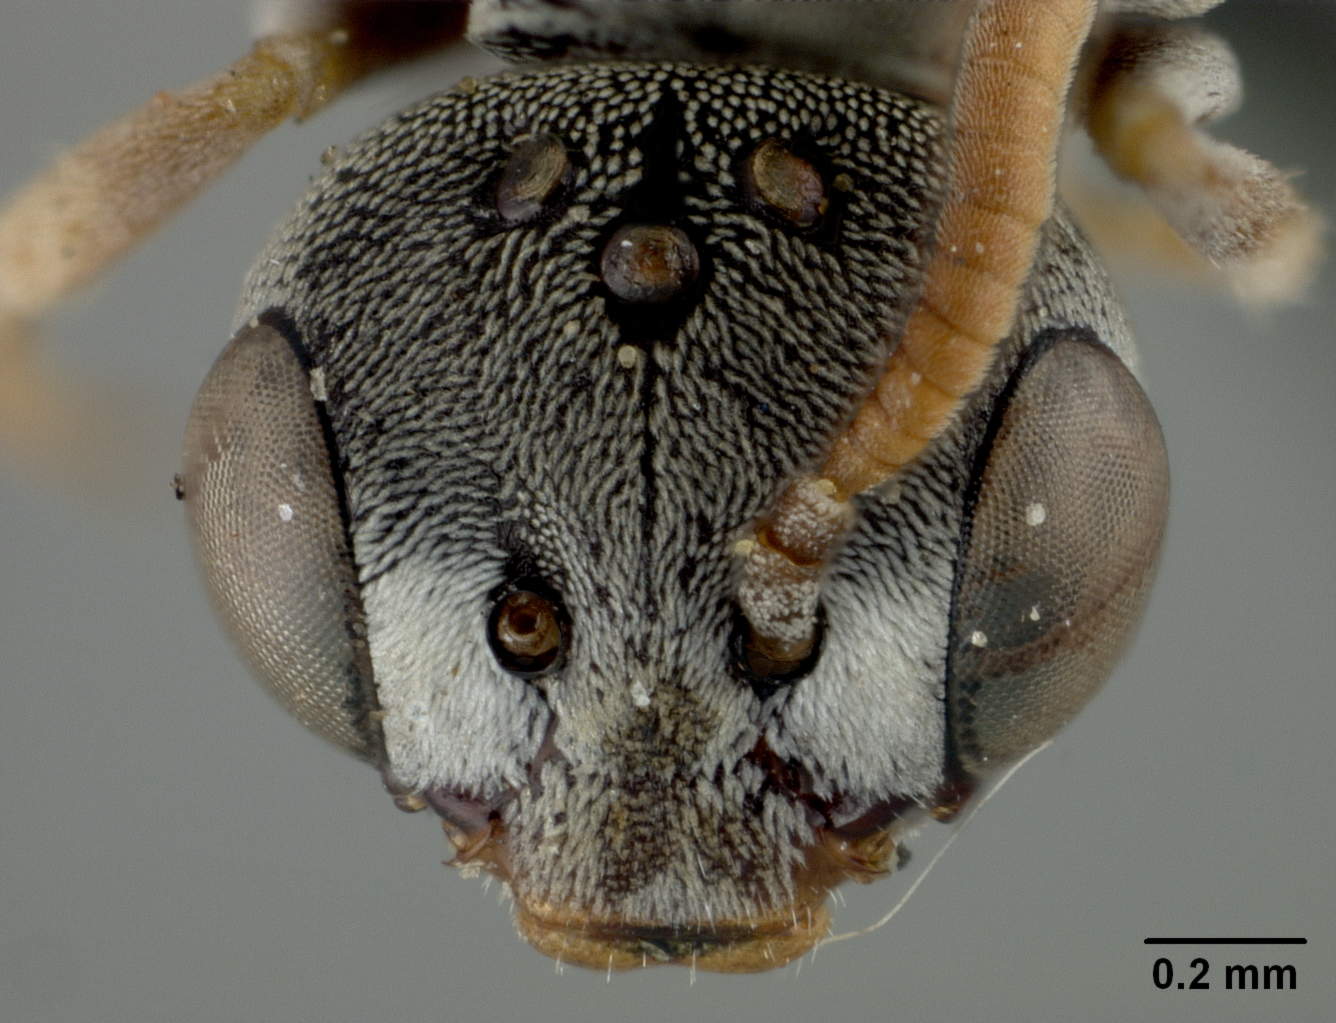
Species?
Phileremulus mallochi
